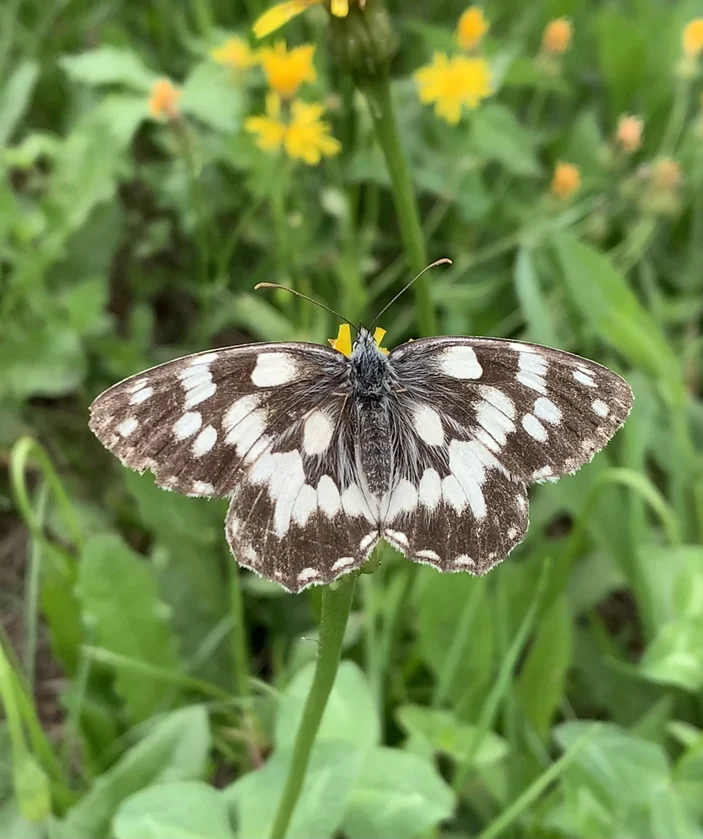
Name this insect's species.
Melanargia galathea
